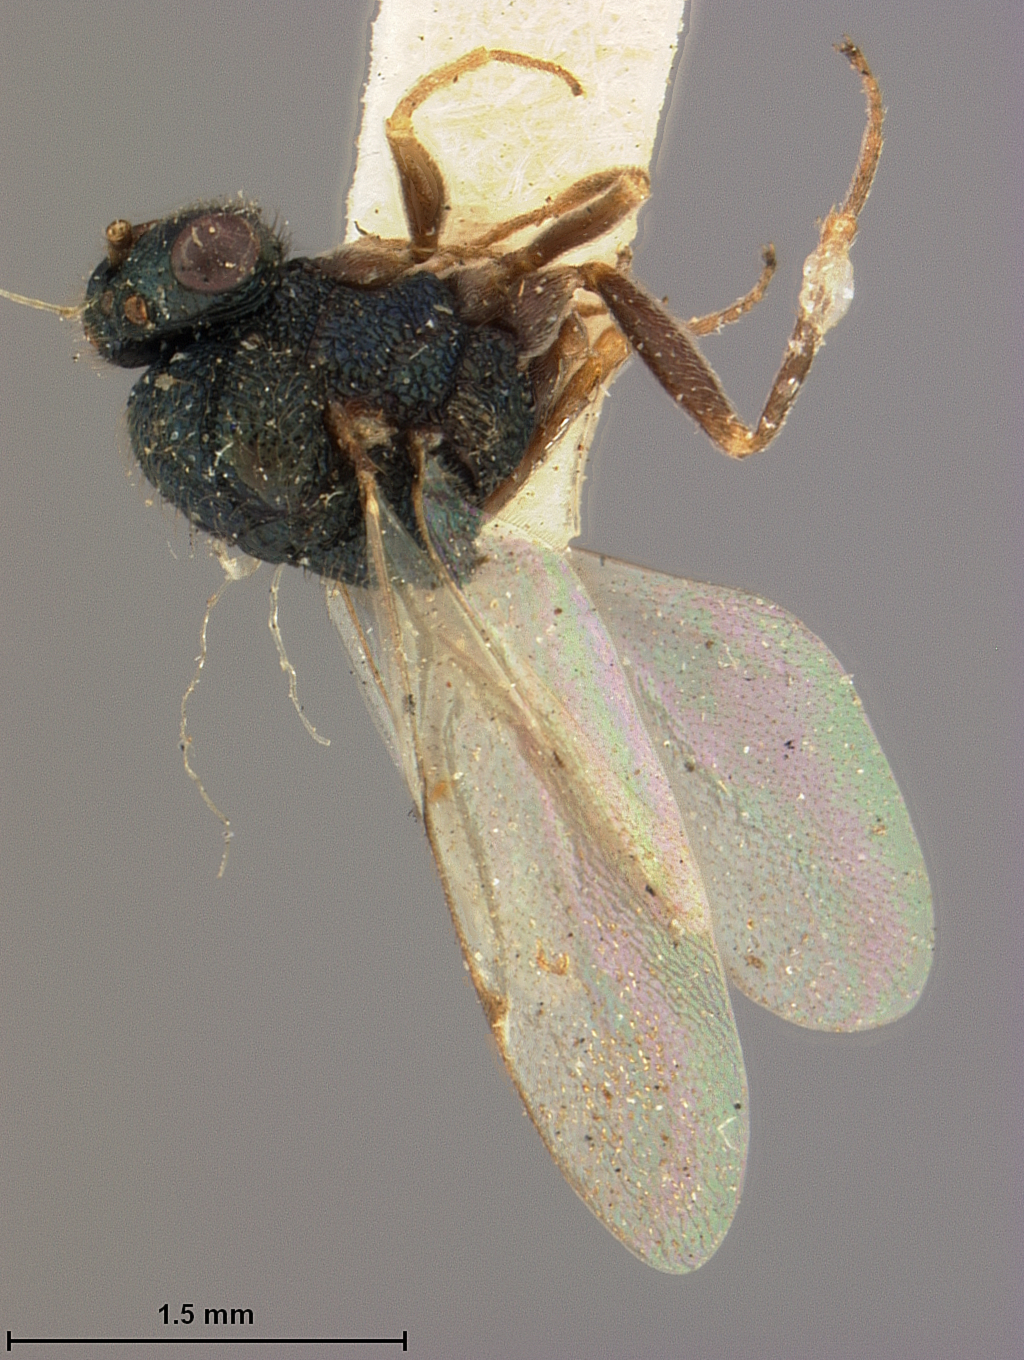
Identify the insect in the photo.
Metagea kirbyi
